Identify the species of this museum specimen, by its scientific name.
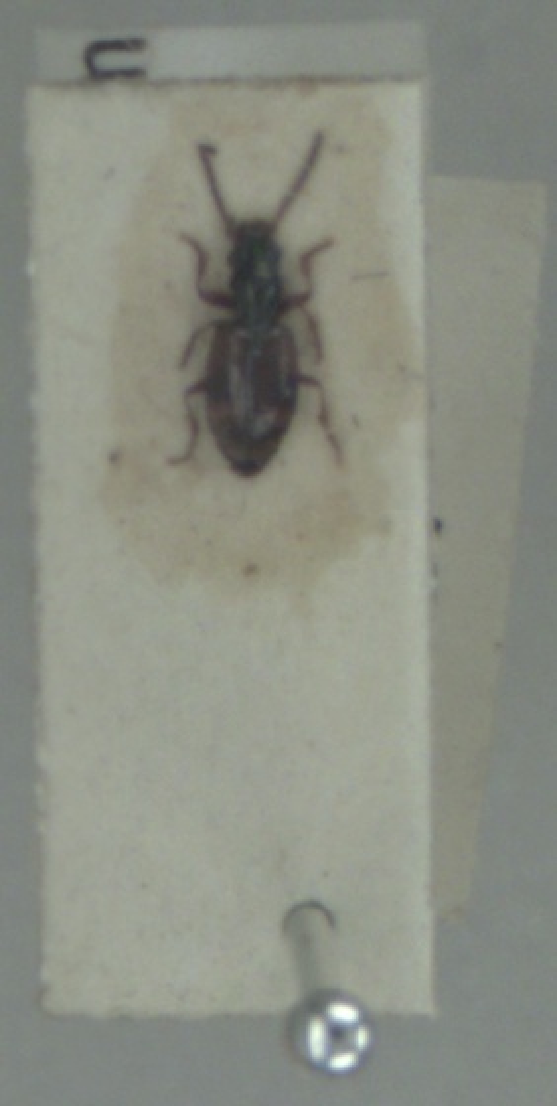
Bembidion articulatum
